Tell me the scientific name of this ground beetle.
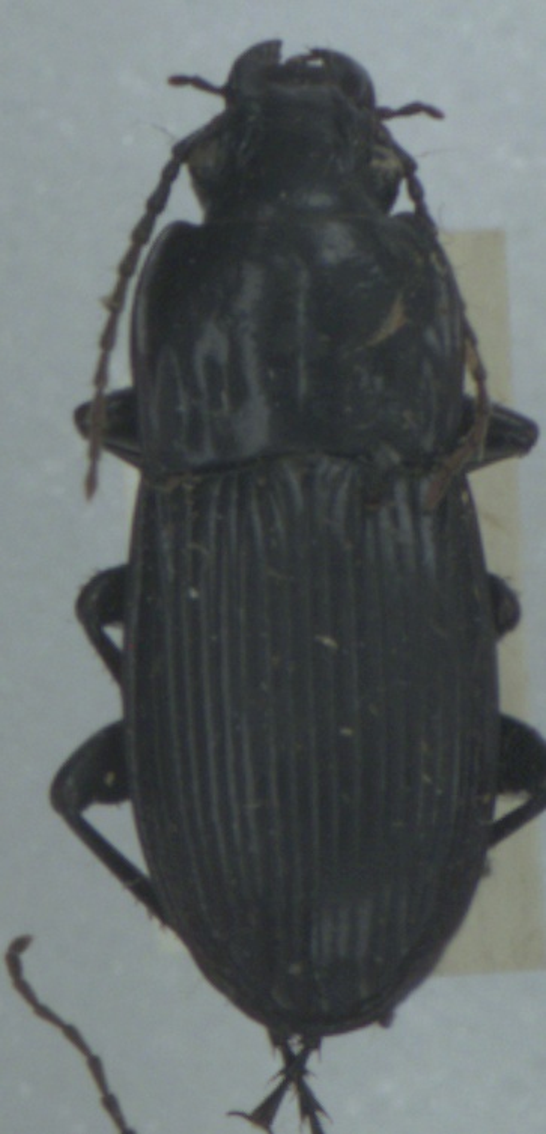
Abax parallelepipedus
